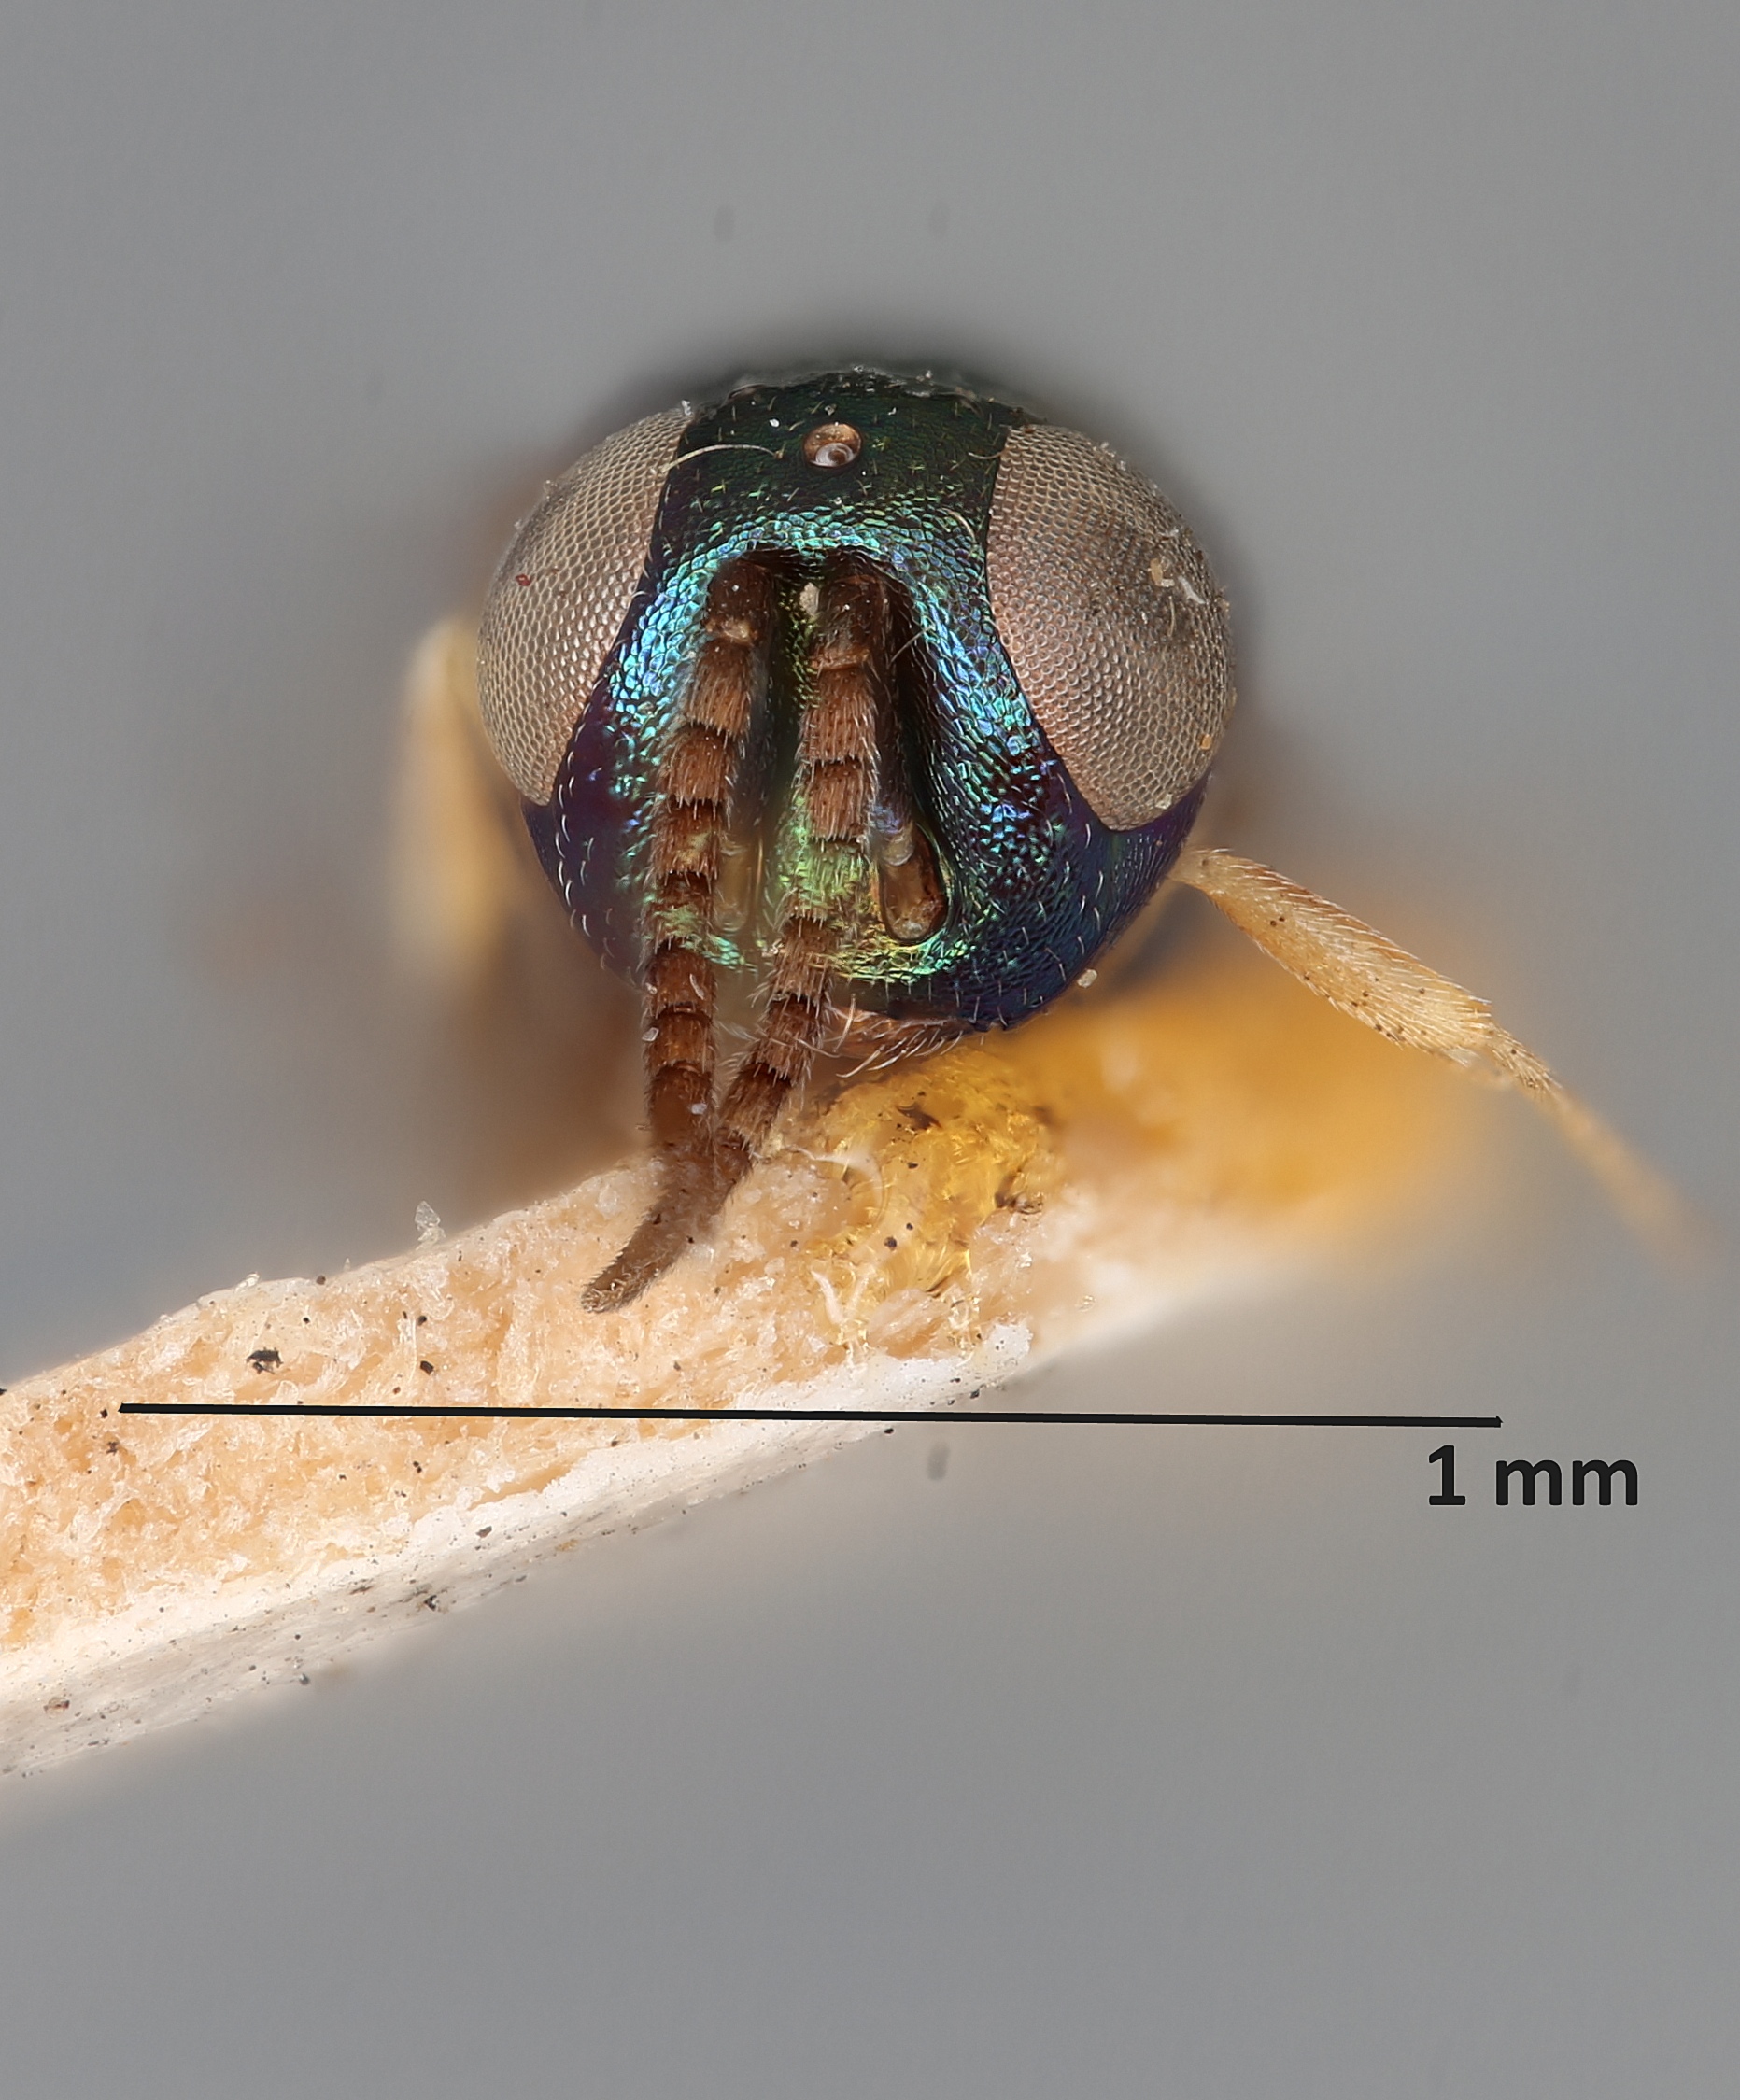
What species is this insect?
Agromyzaphagus detrimentosus
